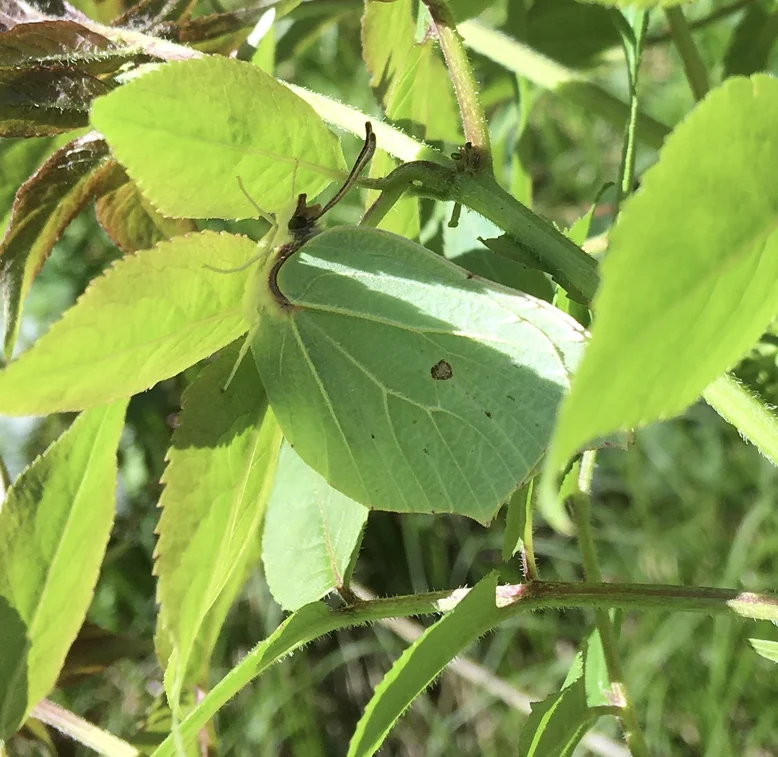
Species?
Gonepteryx rhamni
